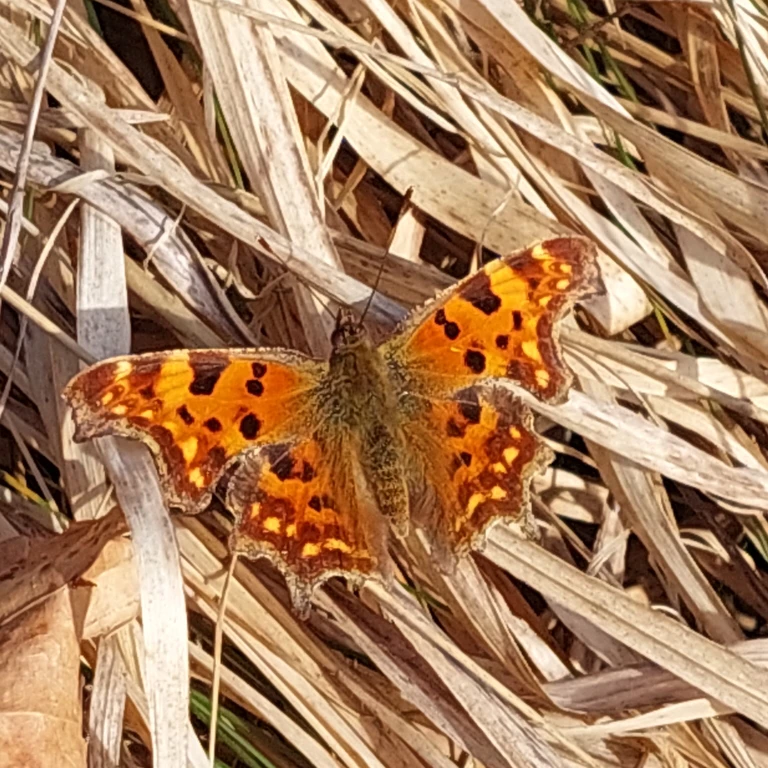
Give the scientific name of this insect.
Polygonia c-album
